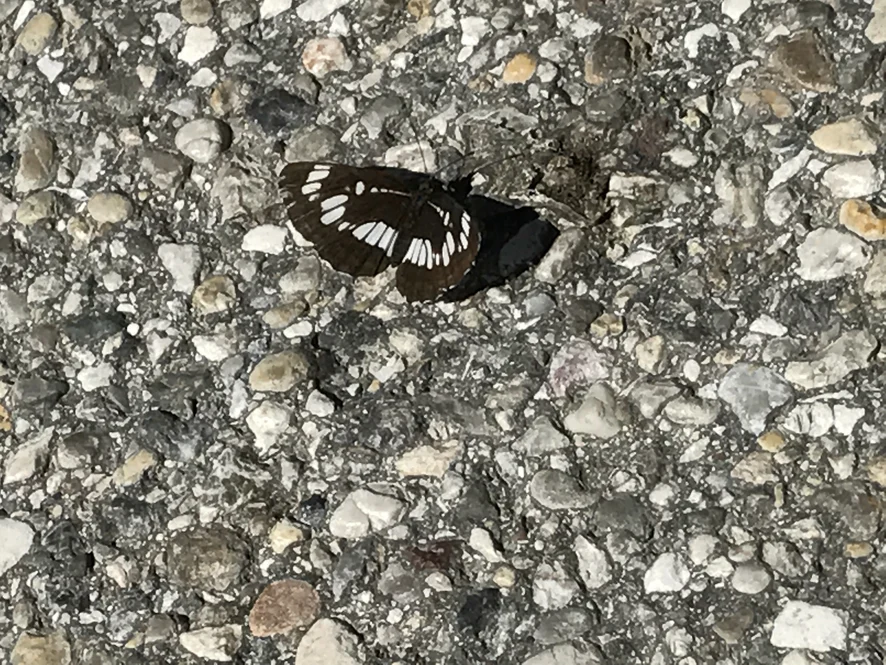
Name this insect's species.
Neptis rivularis
